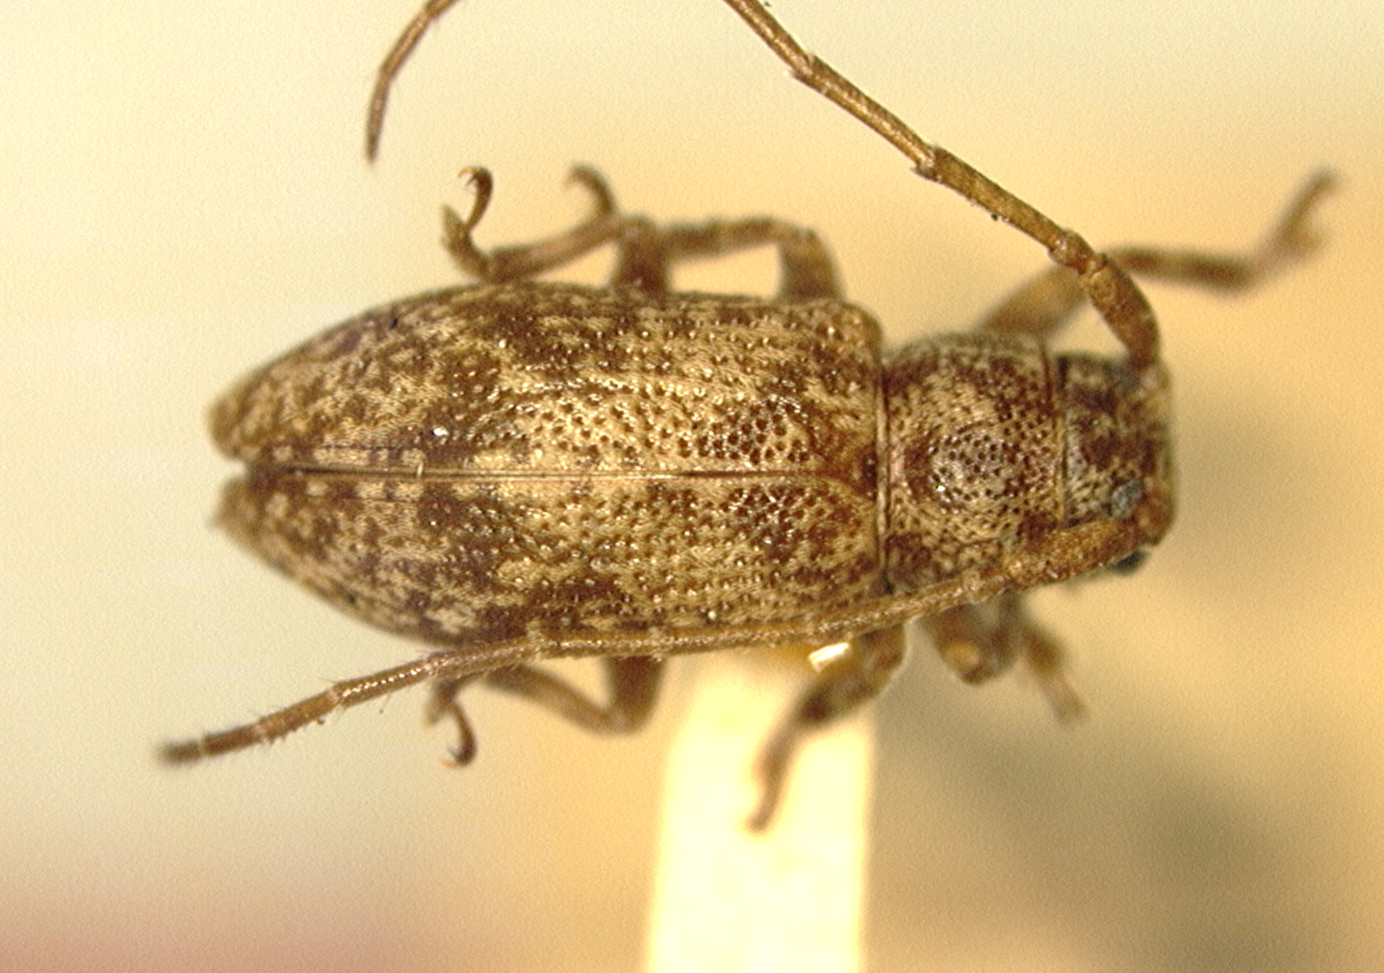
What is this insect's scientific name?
Ropica variegata
